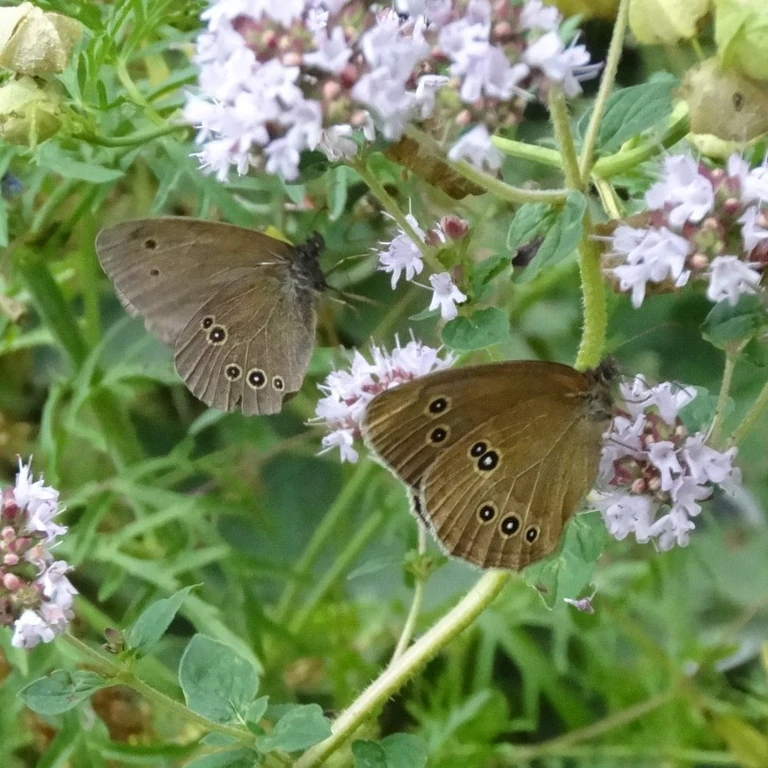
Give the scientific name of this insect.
Aphantopus hyperantus
